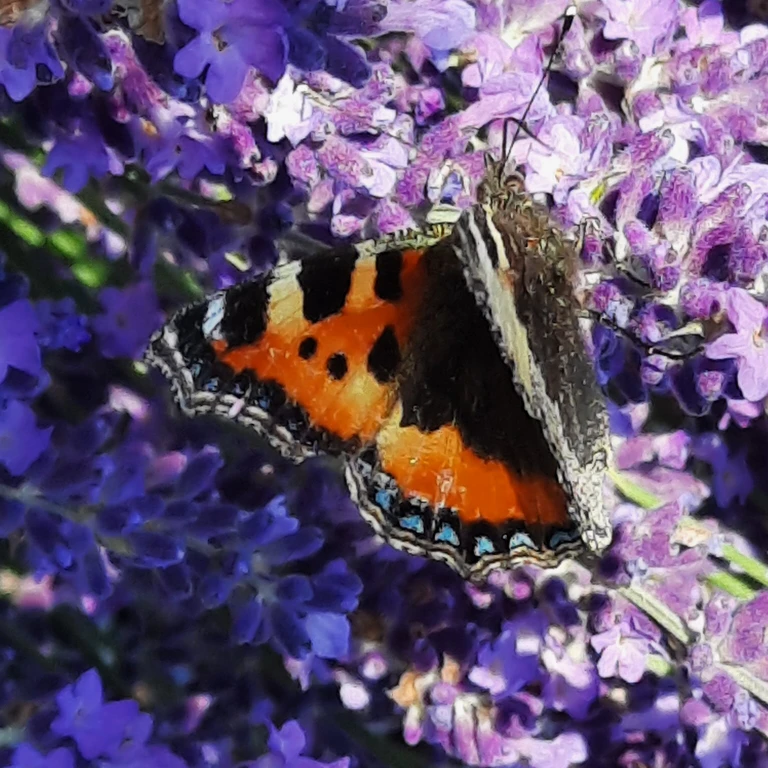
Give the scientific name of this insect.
Aglais urticae
